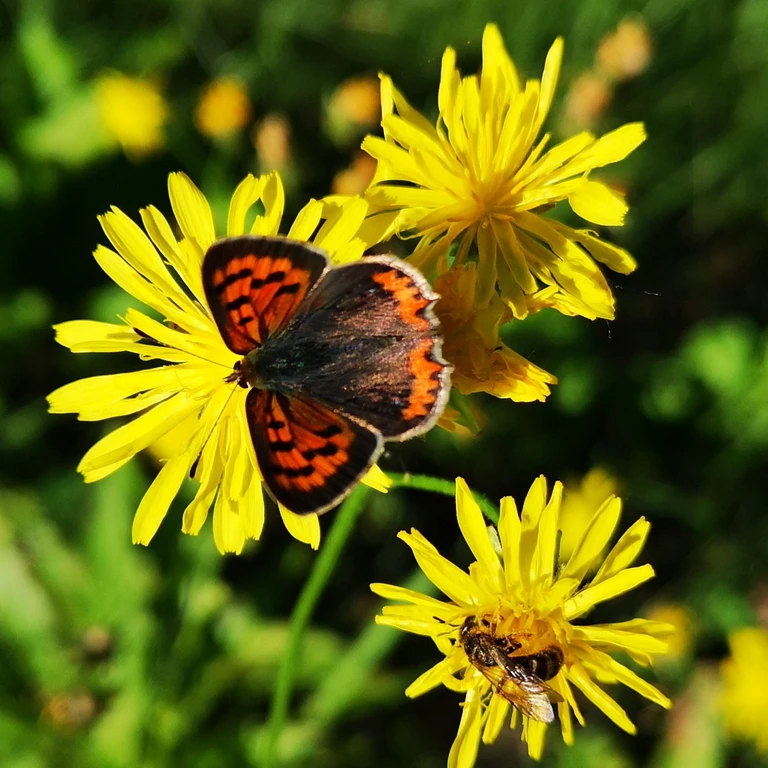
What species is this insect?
Lycaena phlaeas
